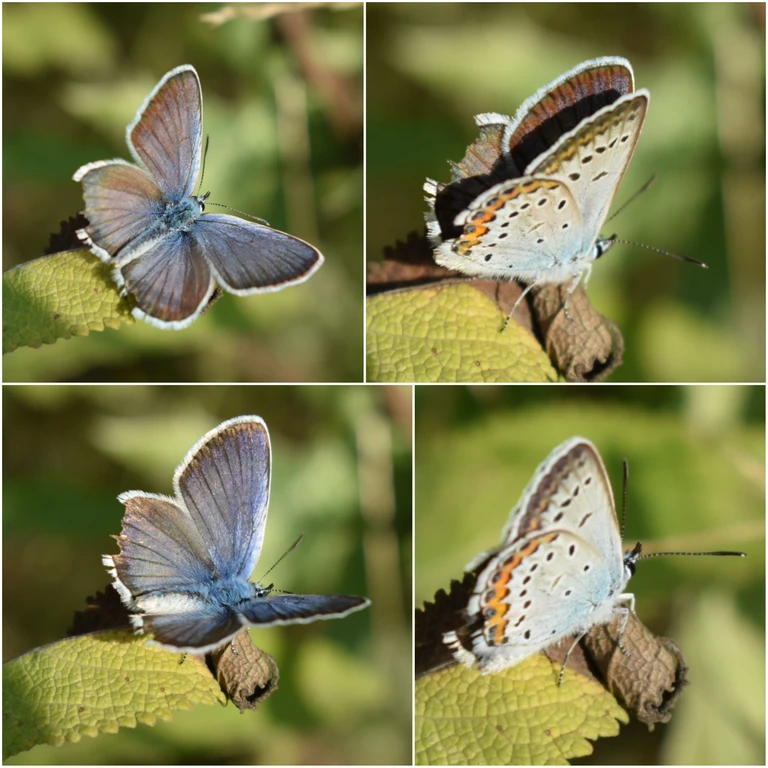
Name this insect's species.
Plebejus argus
